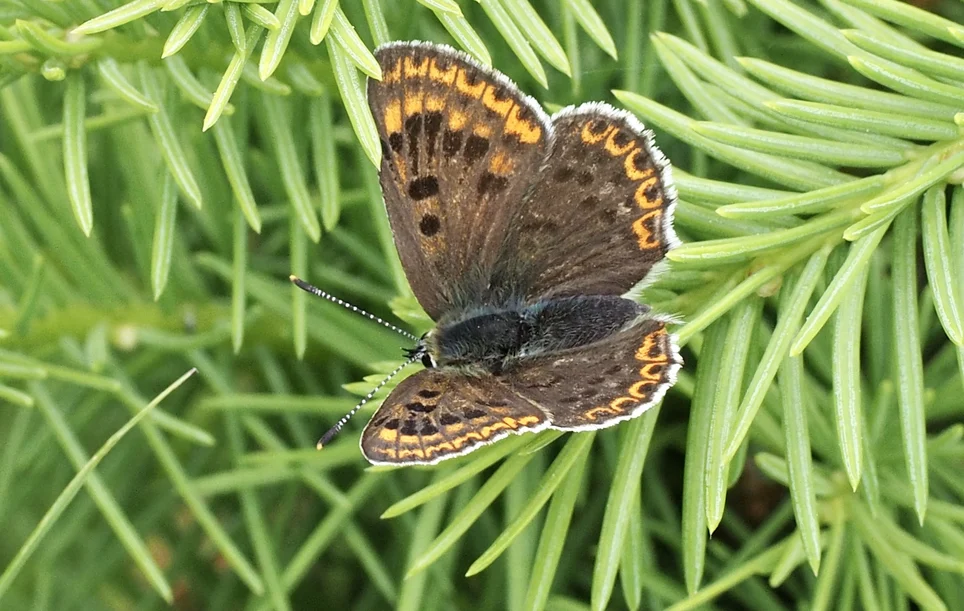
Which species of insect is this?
Lycaena tityrus (also Loweia tityrus)
